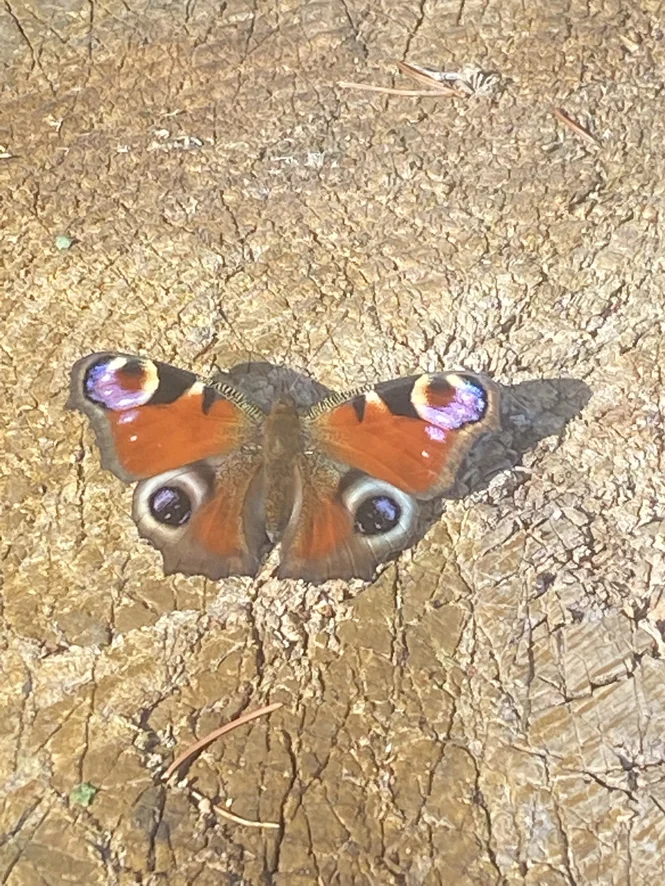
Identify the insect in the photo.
Aglais io
